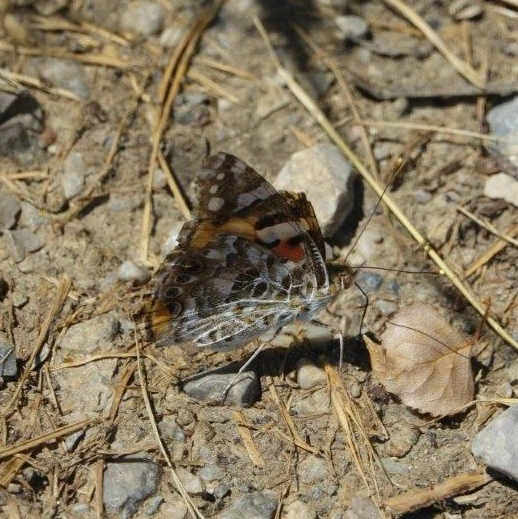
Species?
Vanessa cardui
